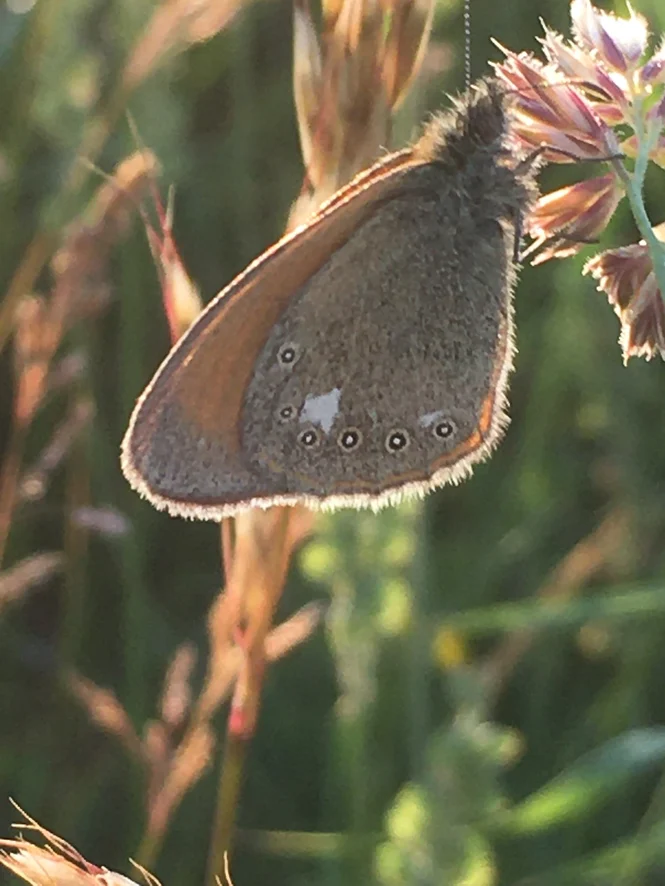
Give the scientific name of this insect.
Coenonympha glycerion (also Coenonympha iphis)
